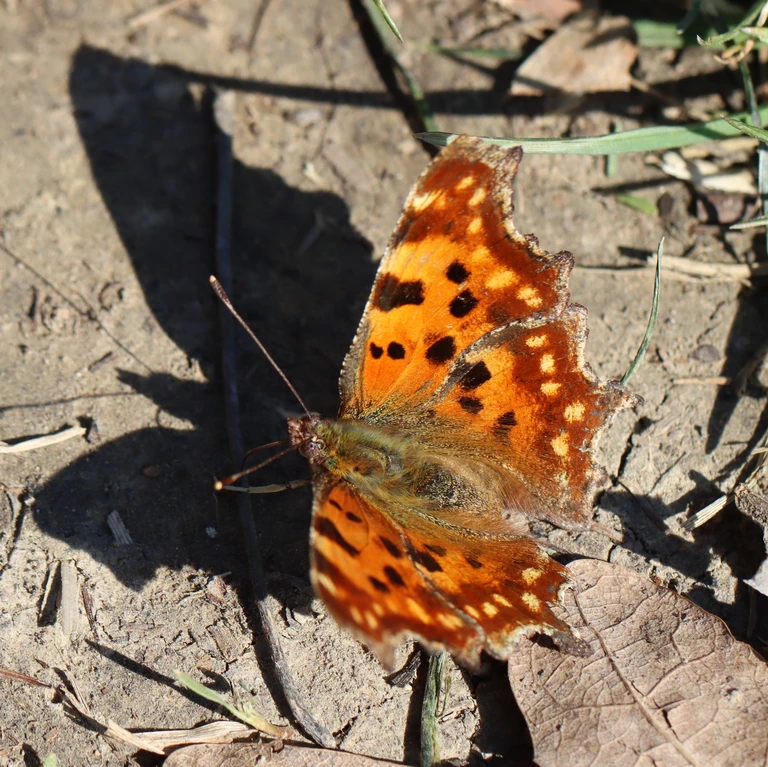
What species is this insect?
Polygonia c-album
